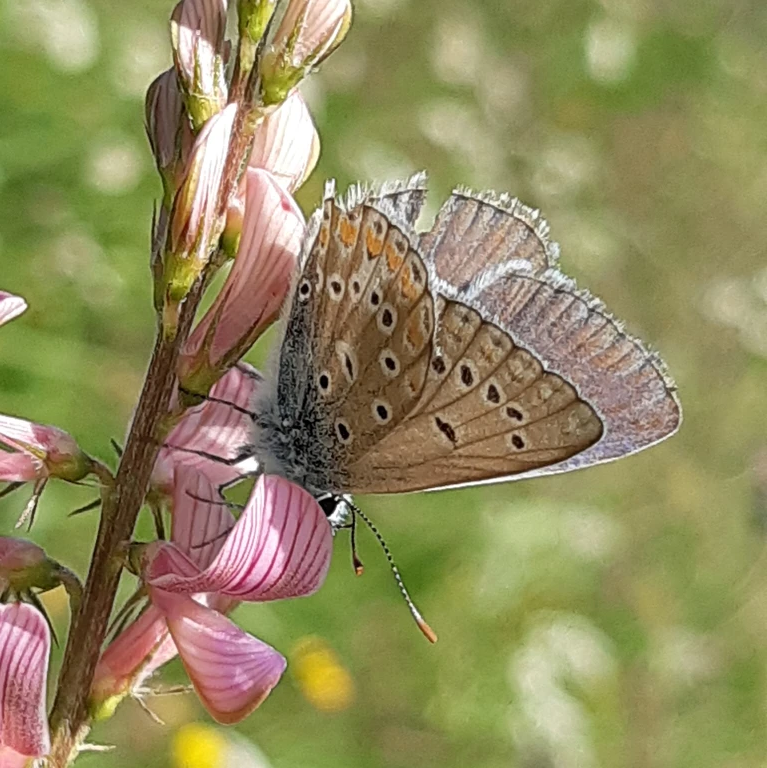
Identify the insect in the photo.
Polyommatus thersites
